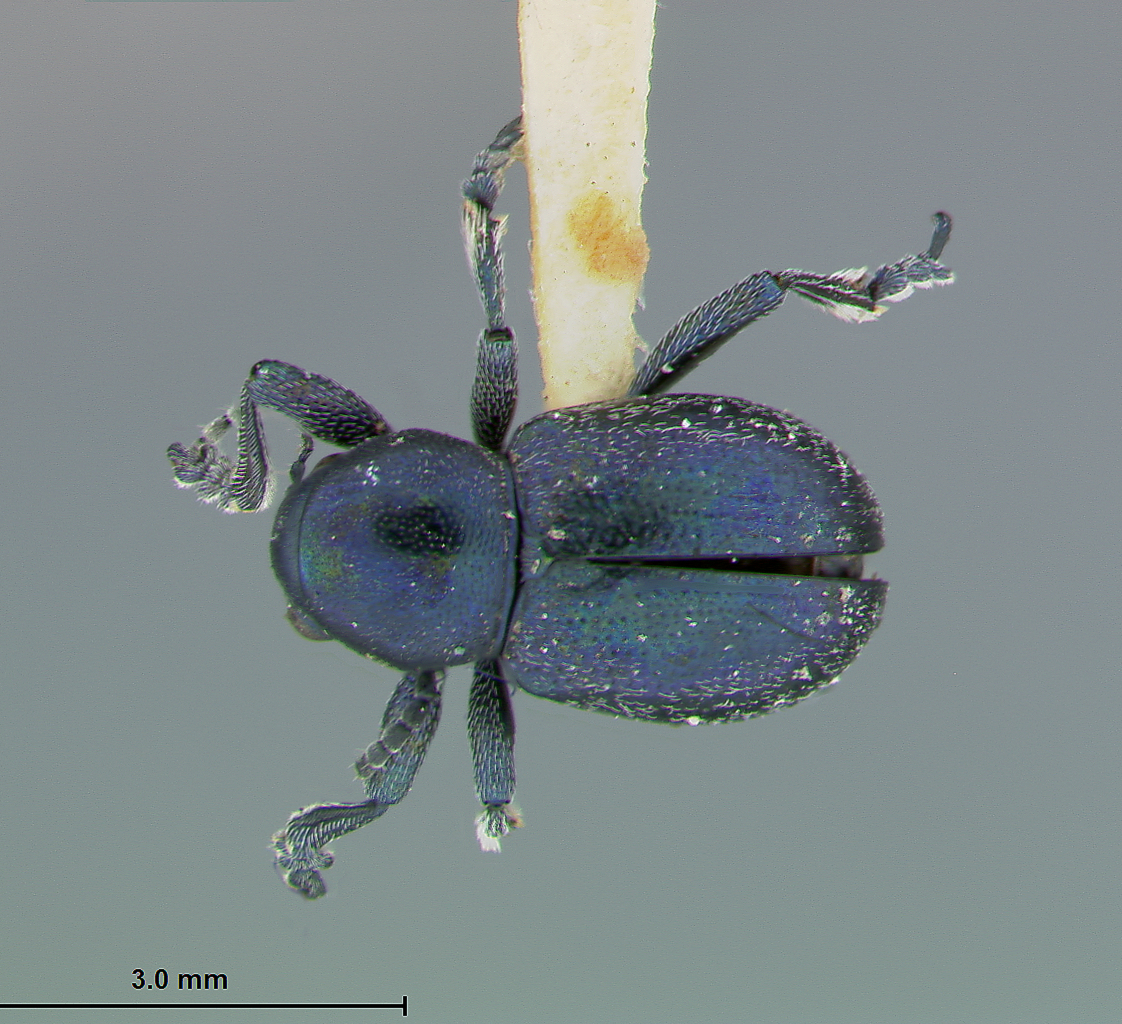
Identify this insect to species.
Graphops barberi
